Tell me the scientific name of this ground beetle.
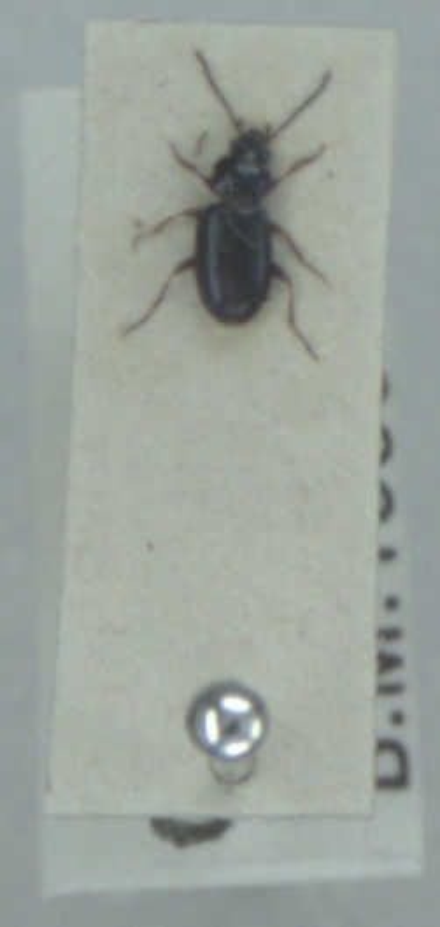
Bembidion obtusum
